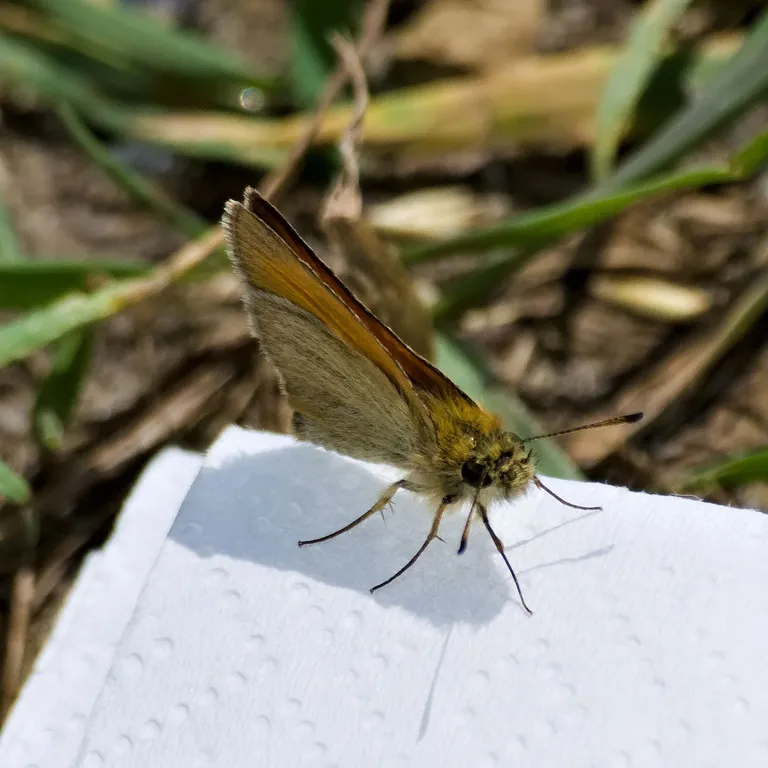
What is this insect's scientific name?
Thymelicus lineola
